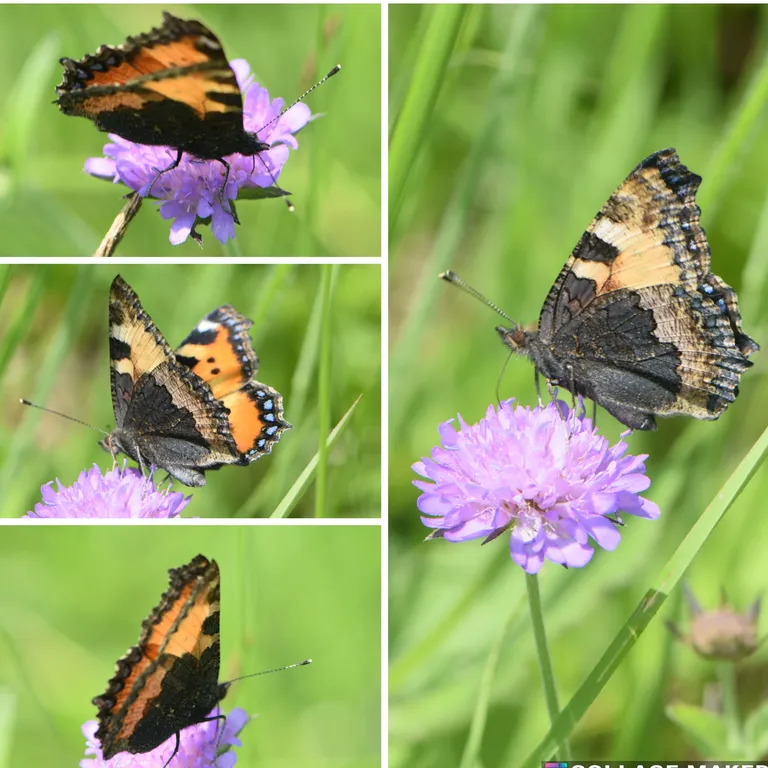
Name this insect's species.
Aglais urticae
